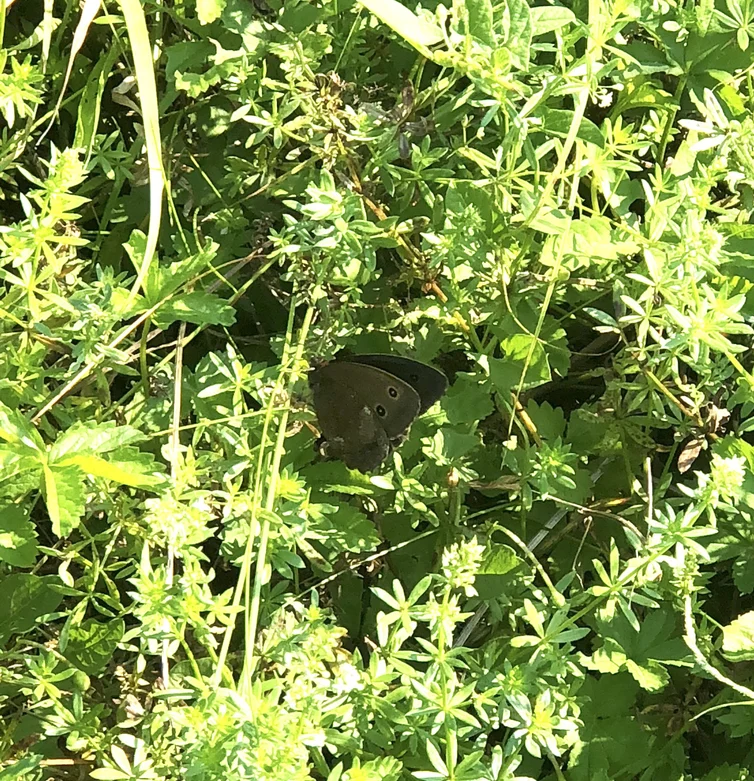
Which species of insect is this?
Minois dryas
